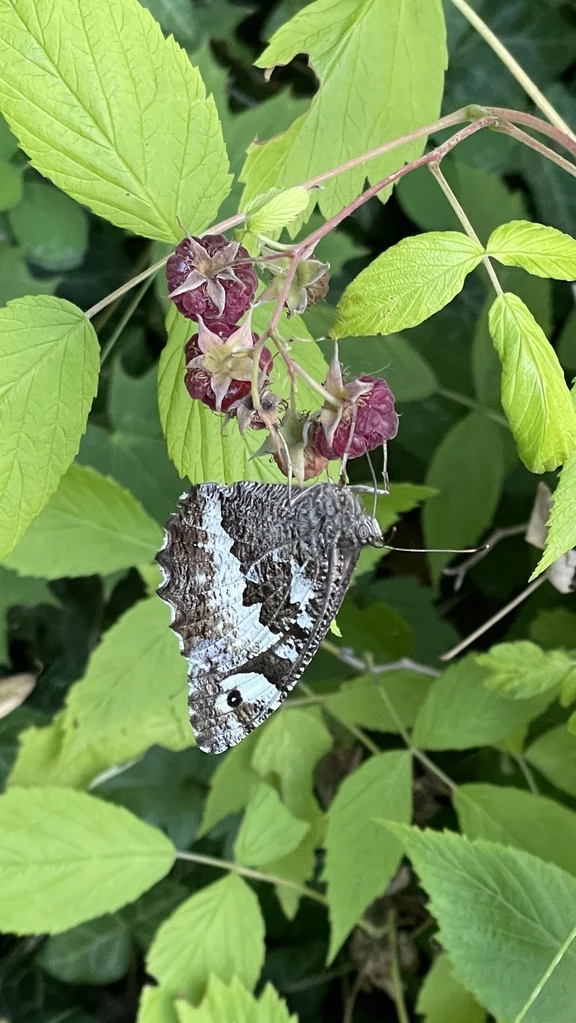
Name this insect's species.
Brintesia circe
